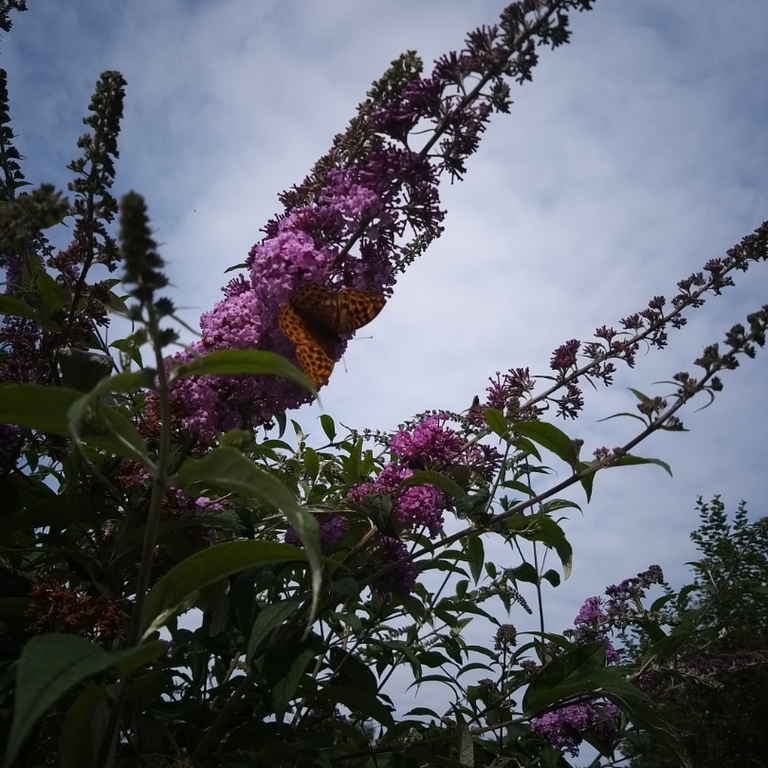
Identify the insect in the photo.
Argynnis paphia
